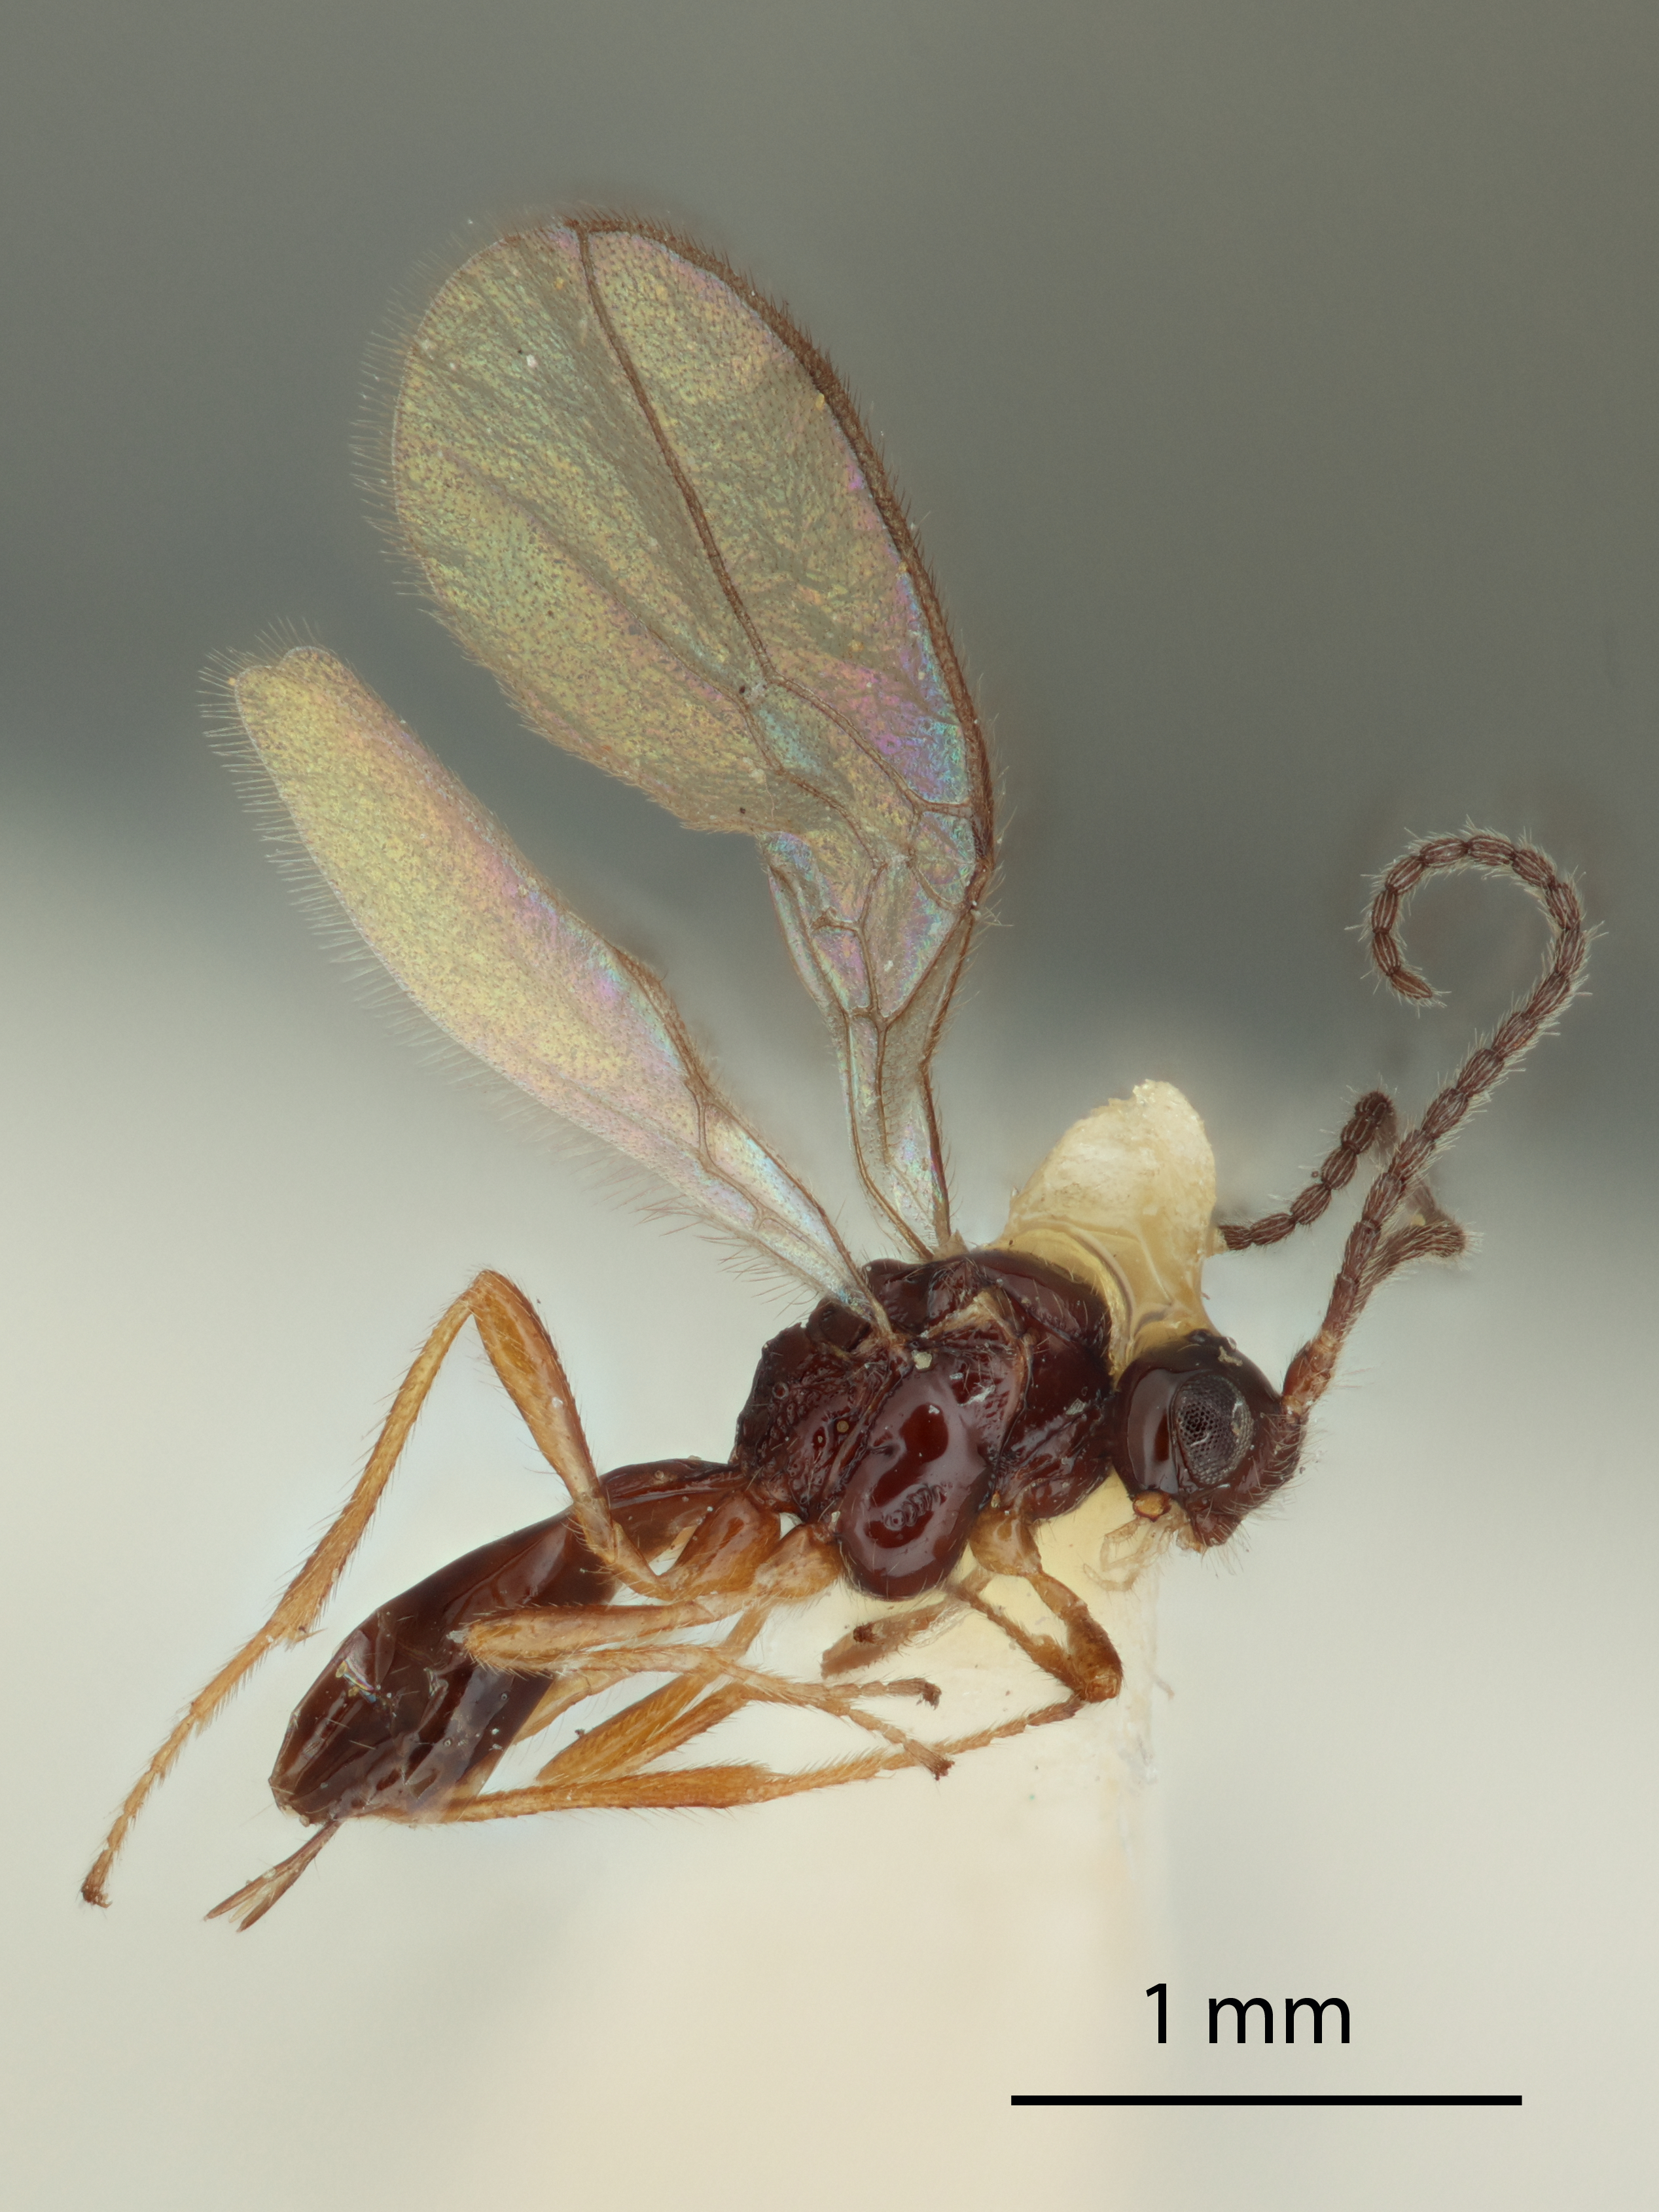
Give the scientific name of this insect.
Aspilota sinibasis
